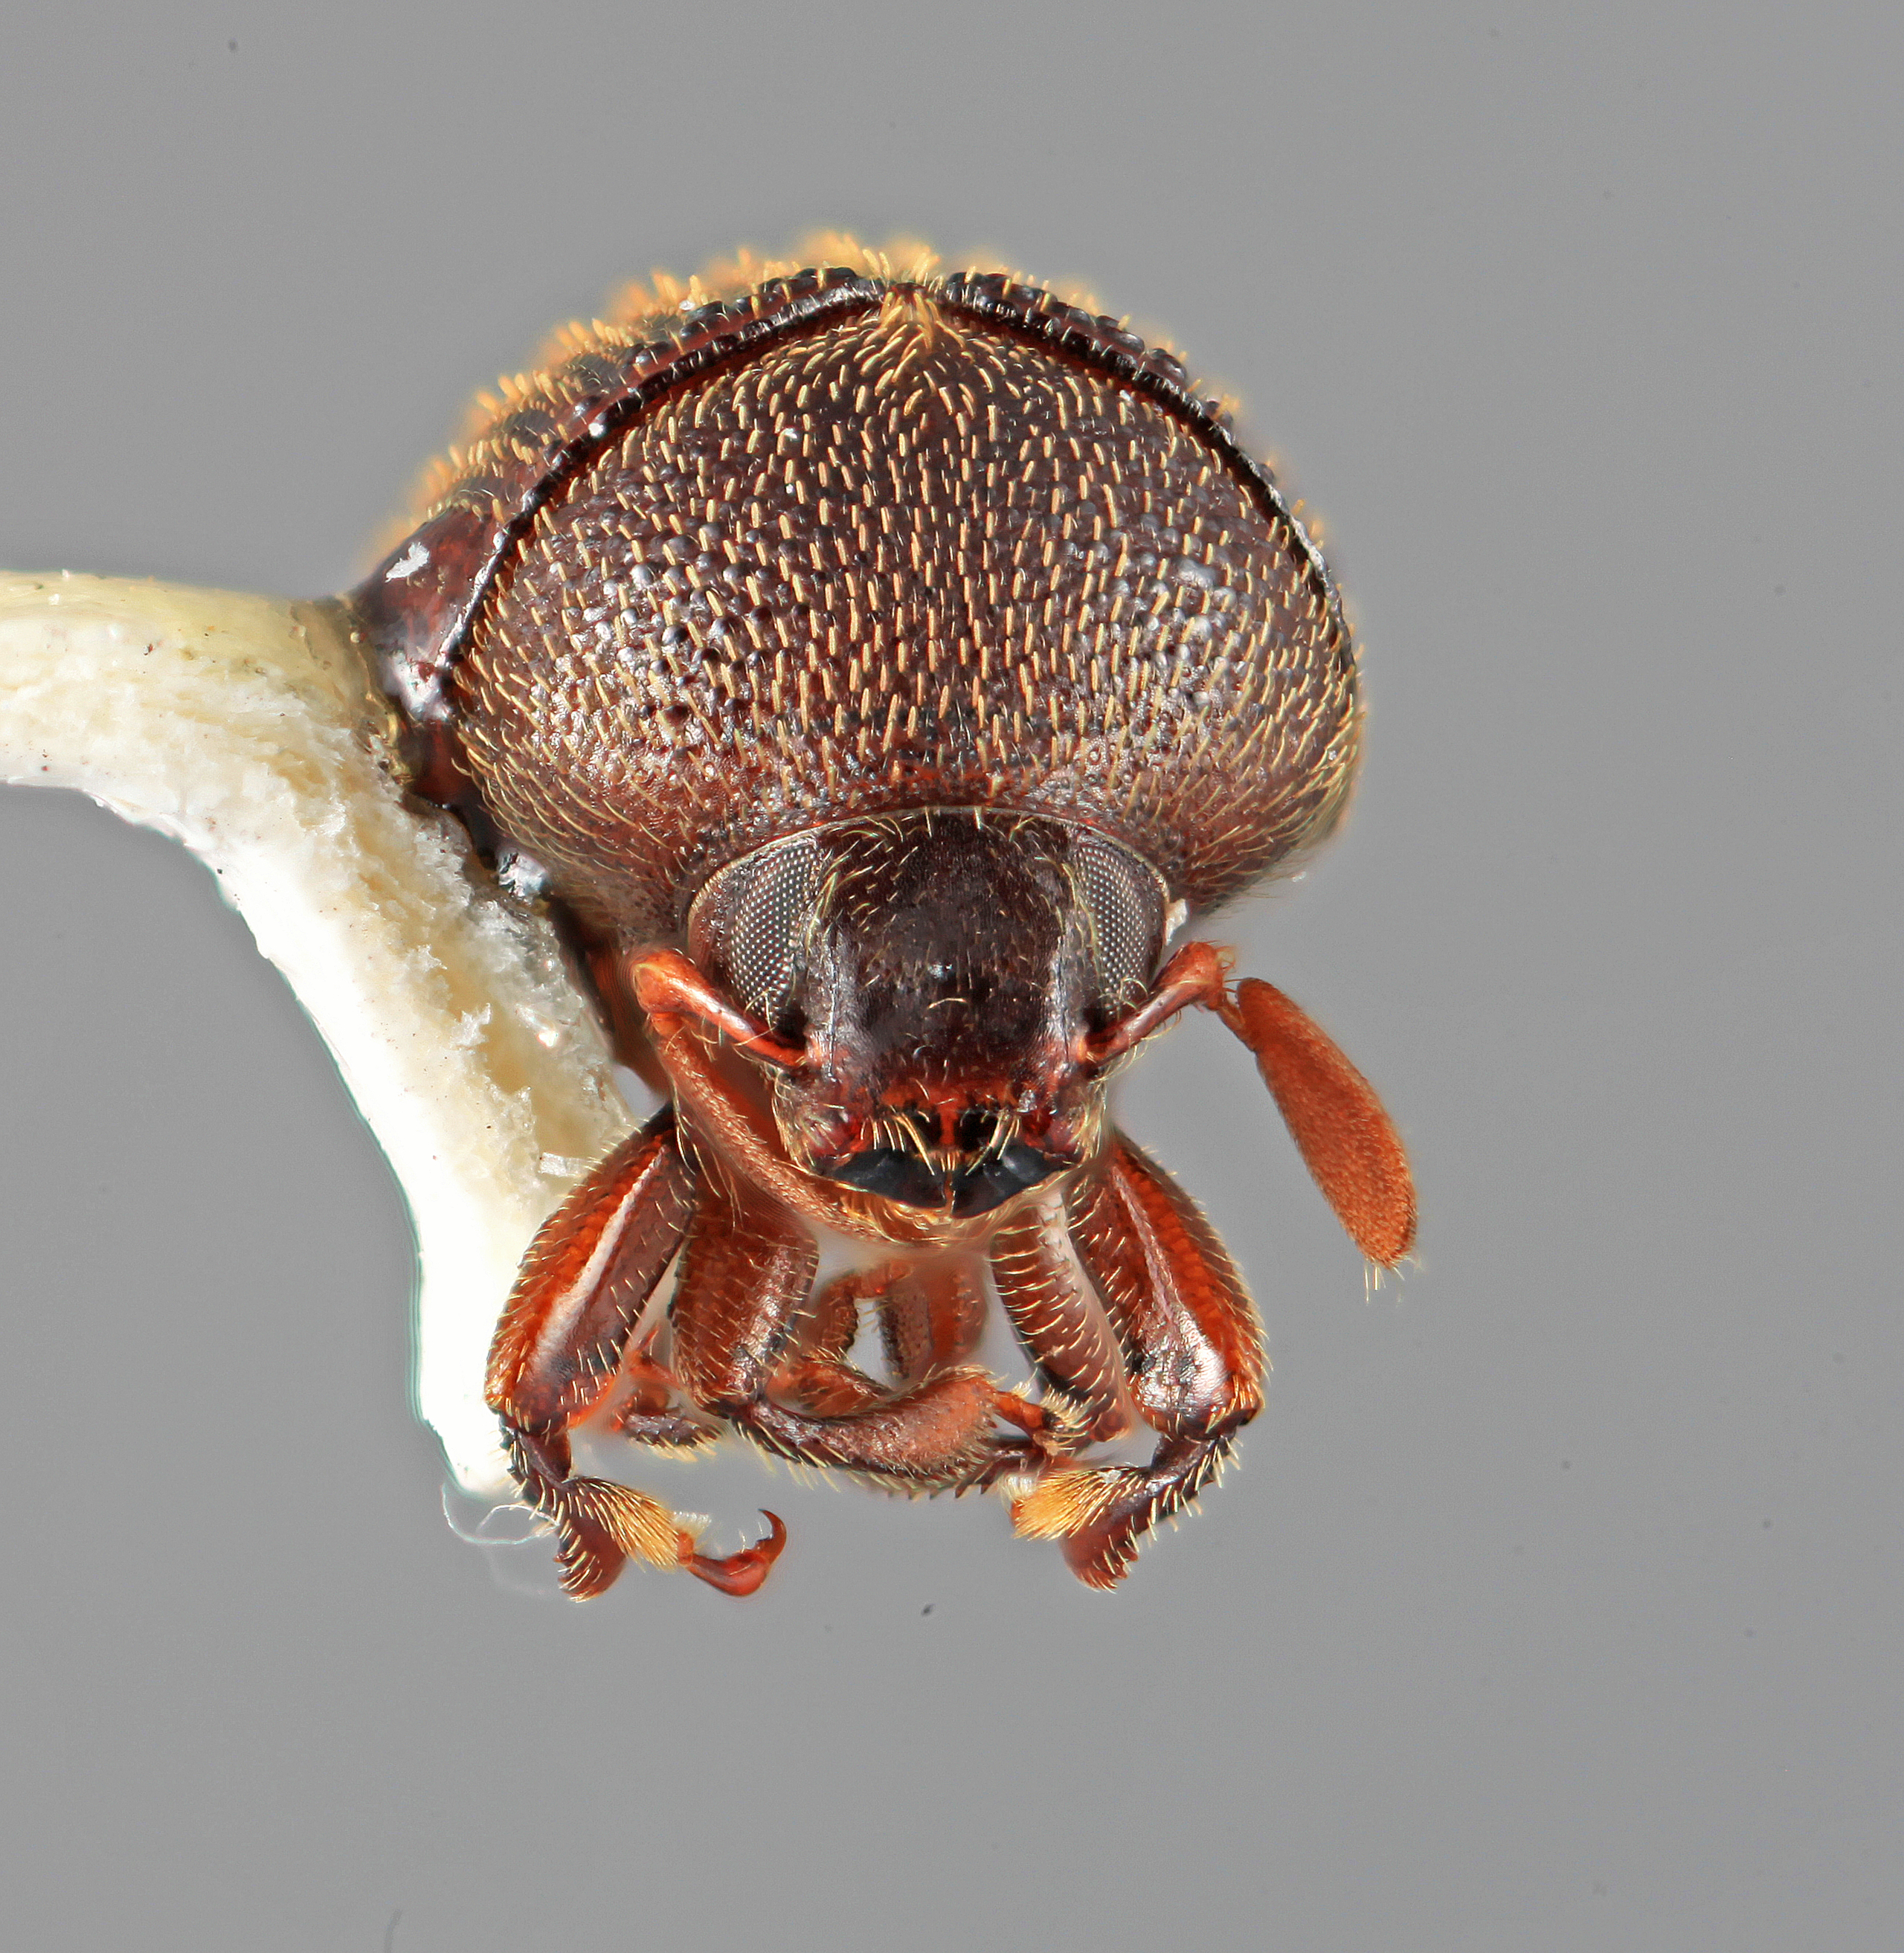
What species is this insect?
Chramesus periosus
